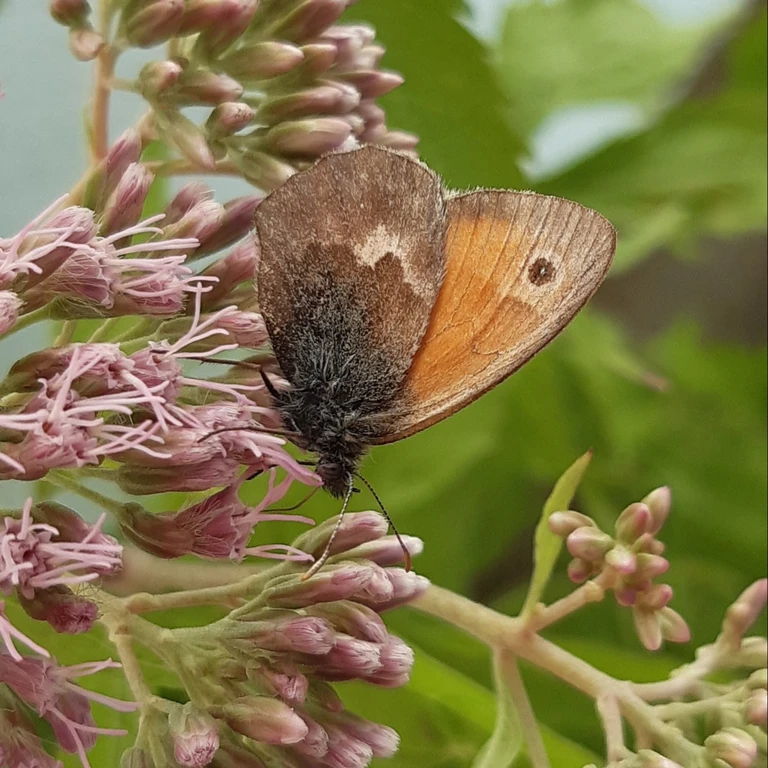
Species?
Coenonympha pamphilus
